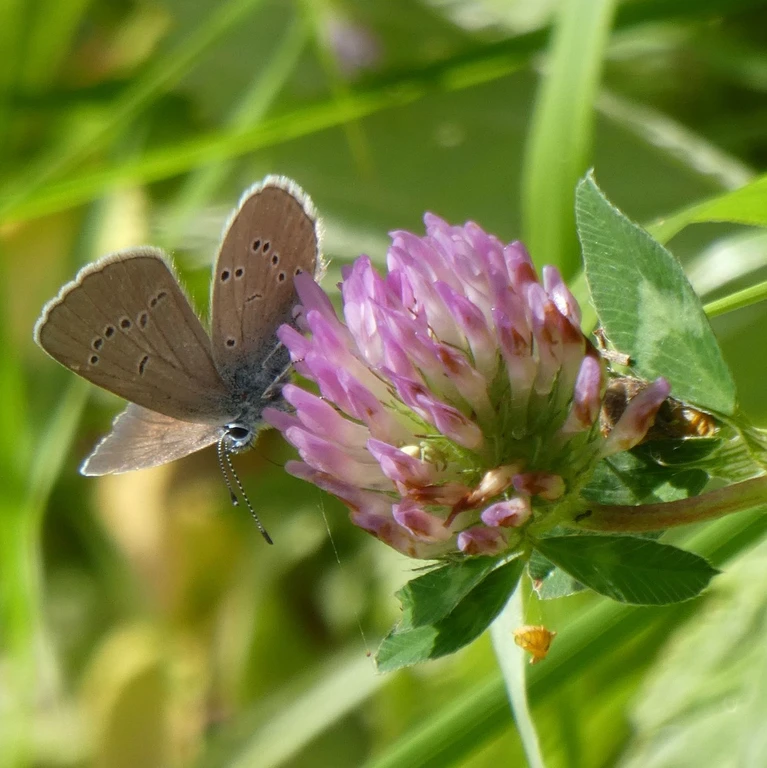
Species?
Cyaniris semiargus
